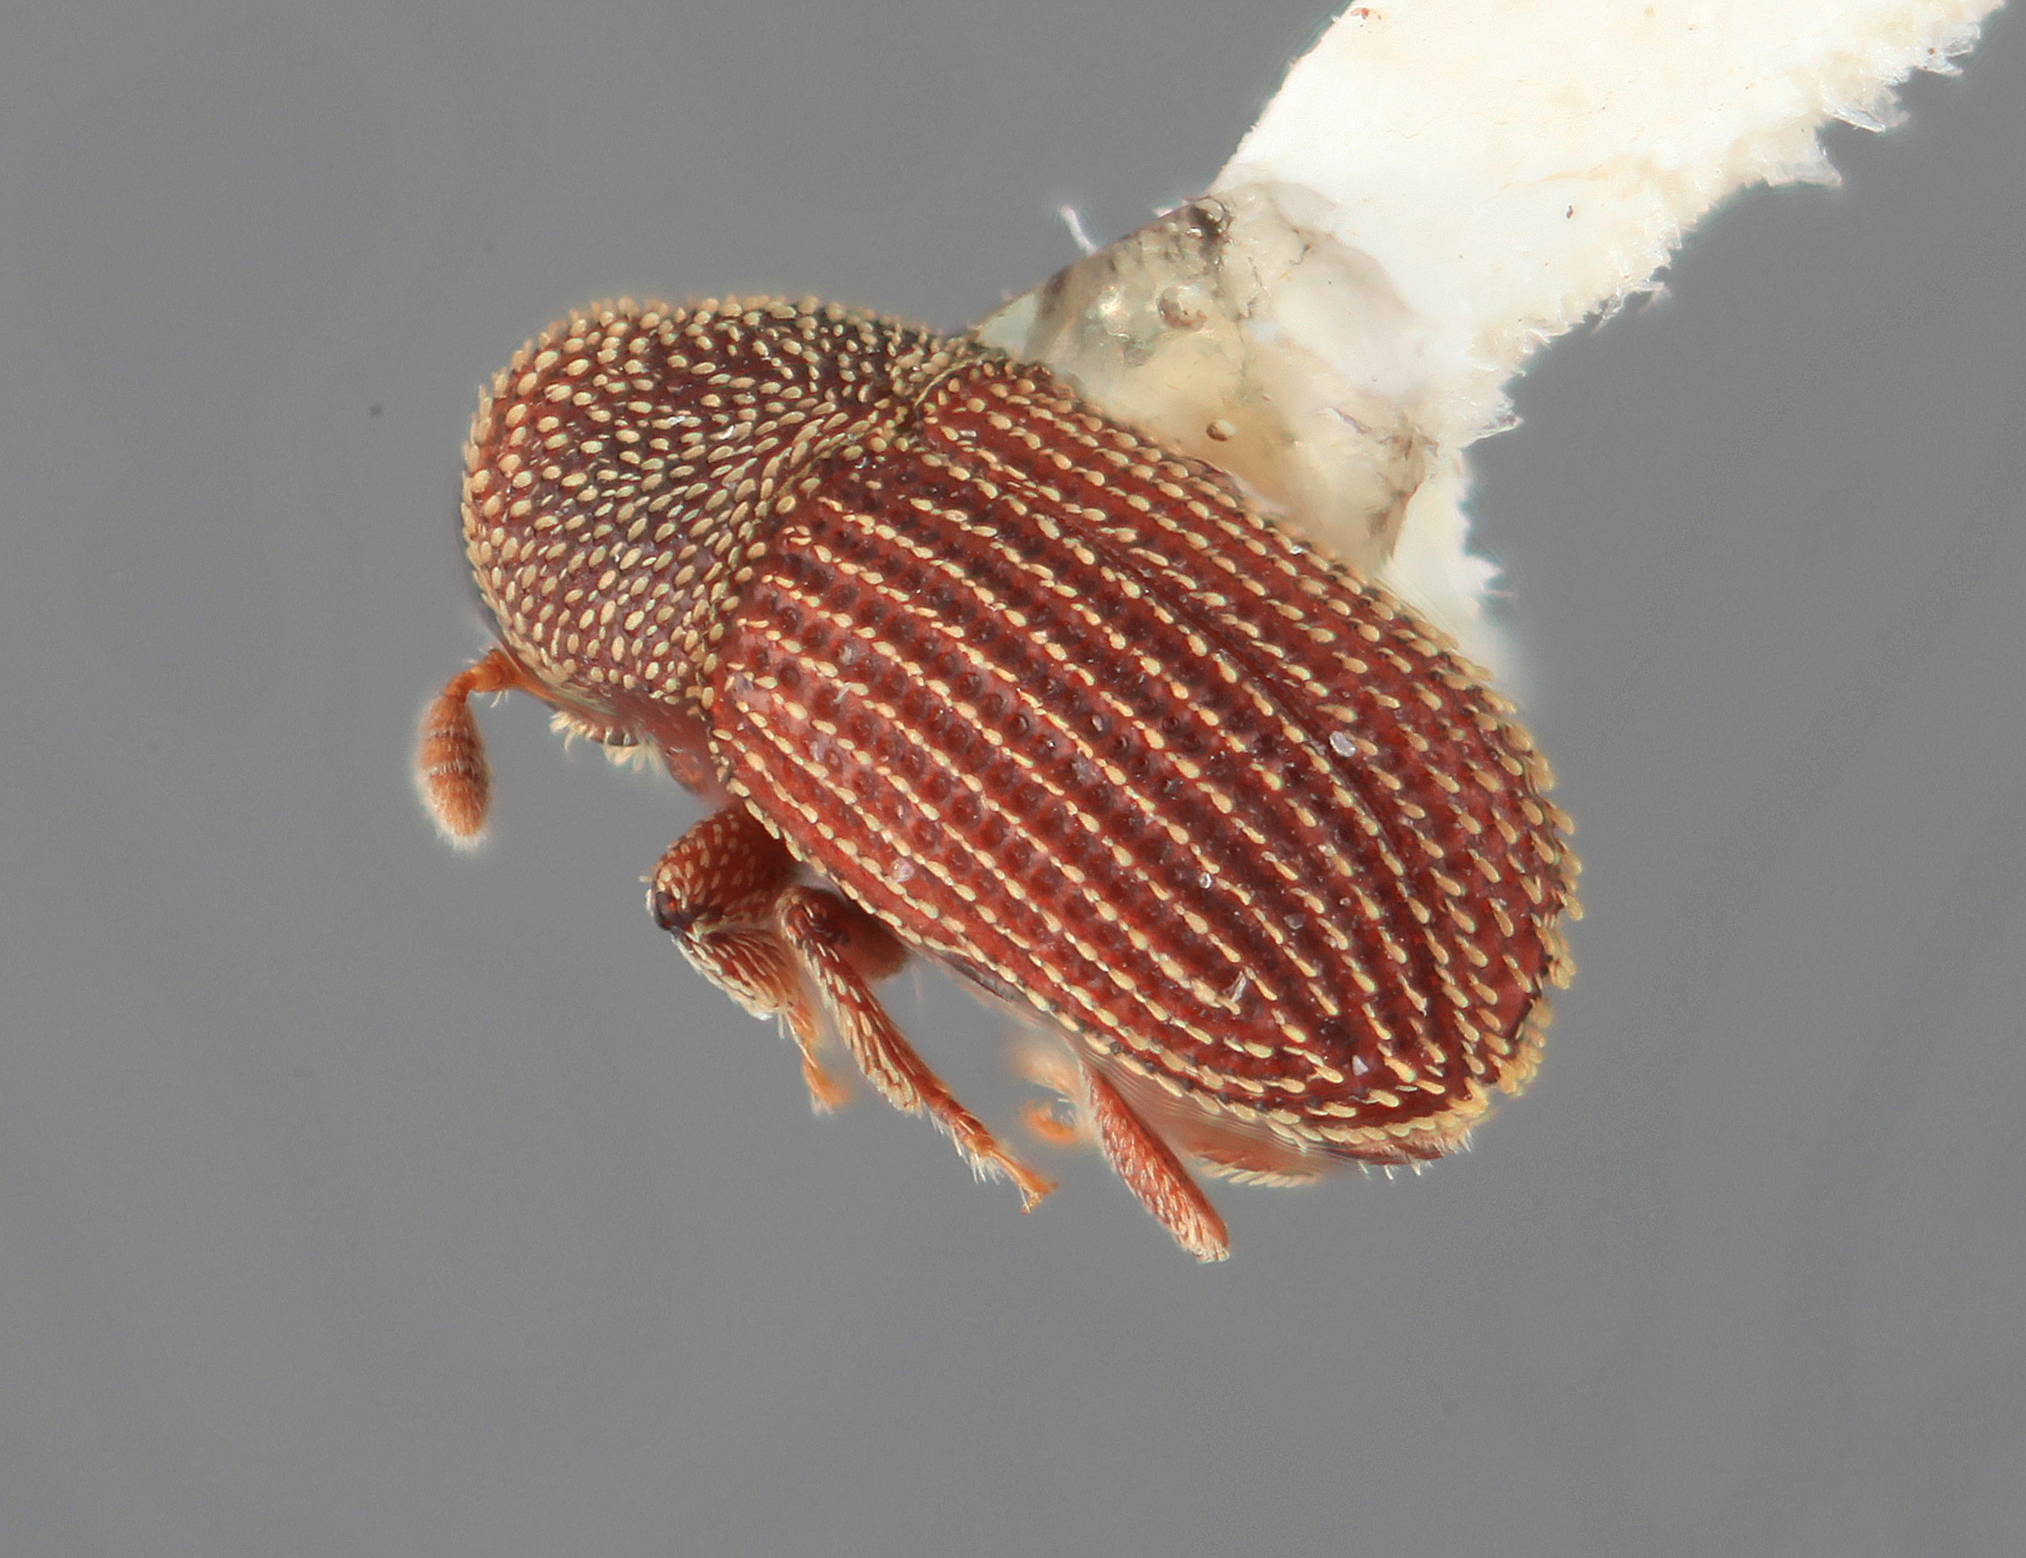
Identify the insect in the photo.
Phloeosiopsioides pumilus
